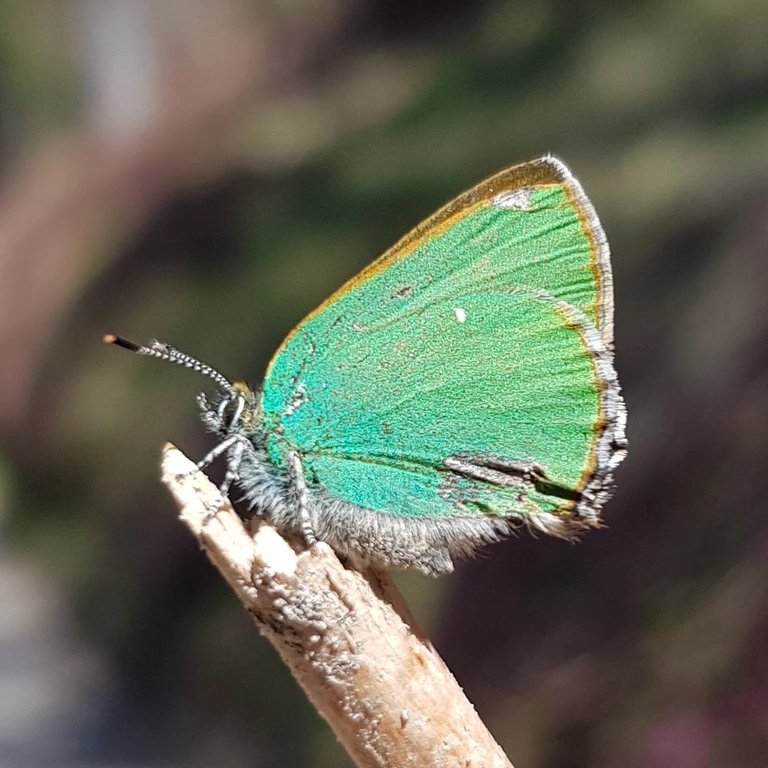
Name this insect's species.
Callophrys rubi
